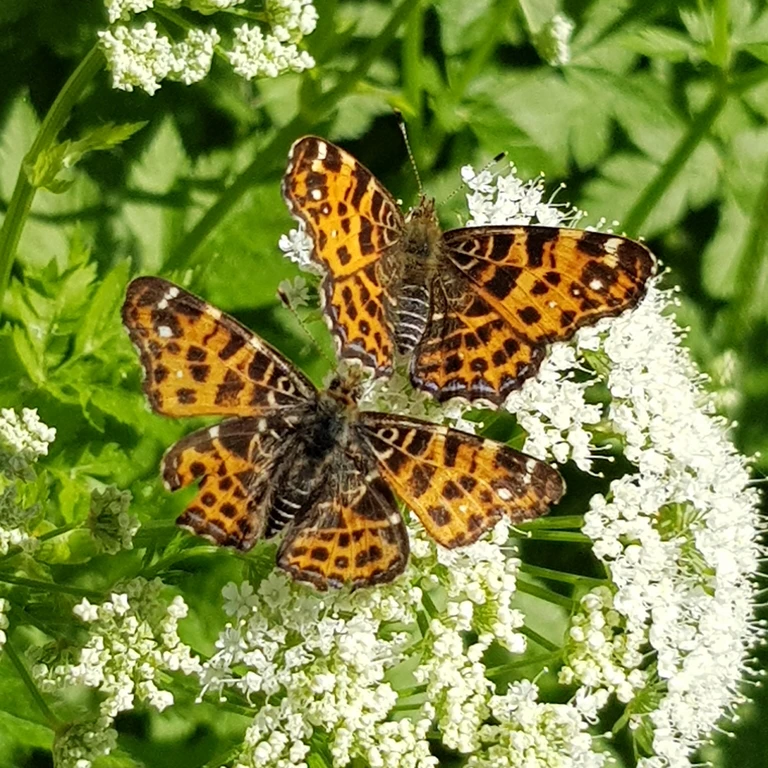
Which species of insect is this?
Araschnia levana
